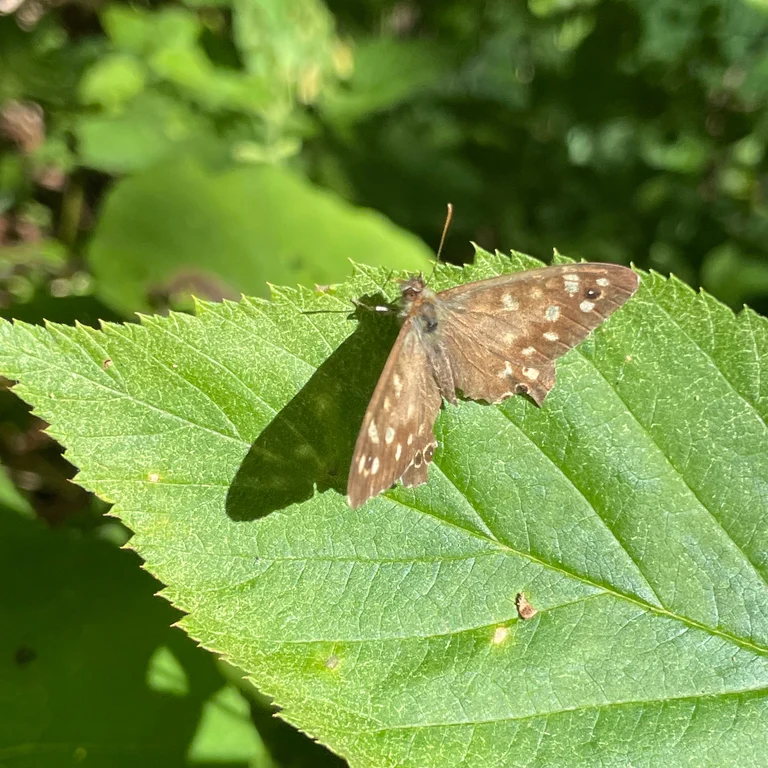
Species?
Pararge aegeria
